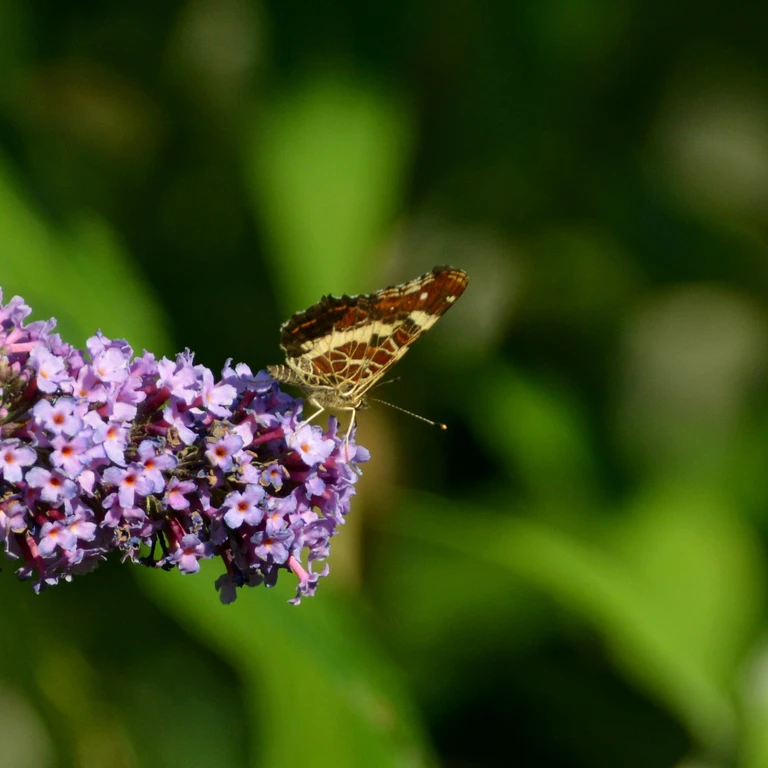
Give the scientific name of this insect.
Araschnia levana
